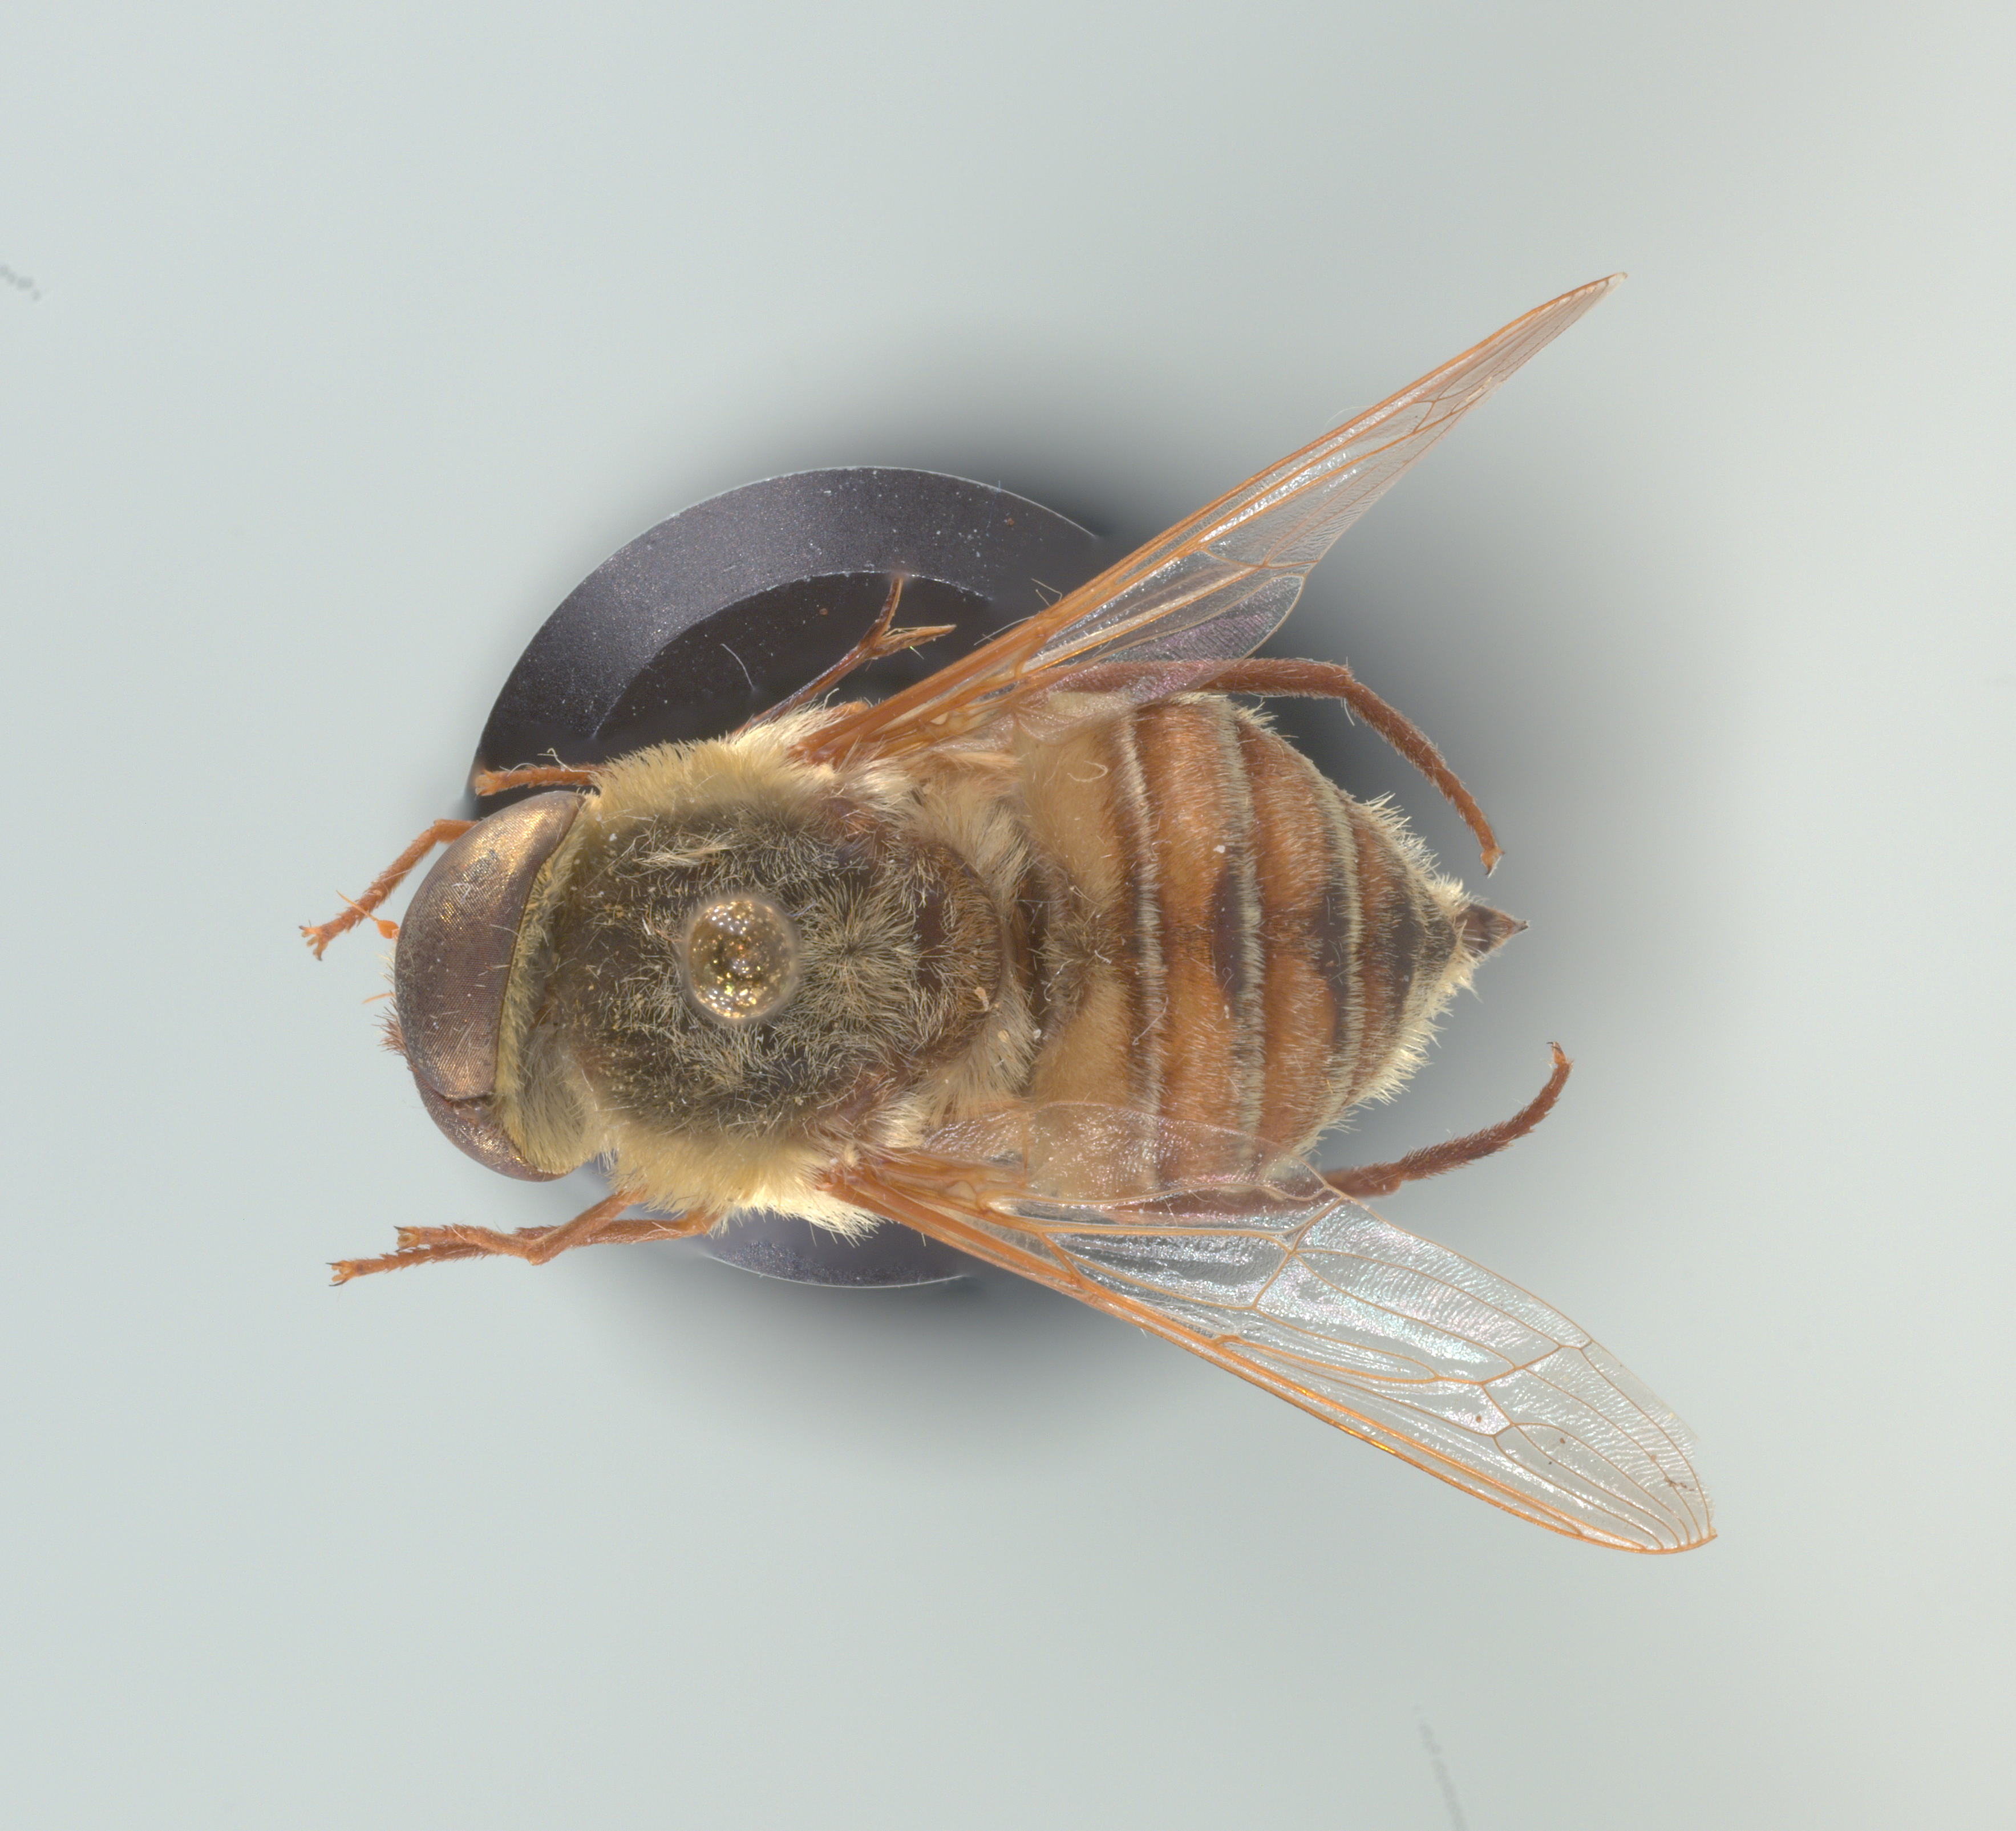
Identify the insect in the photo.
Neorhynchocephalus volaticus
